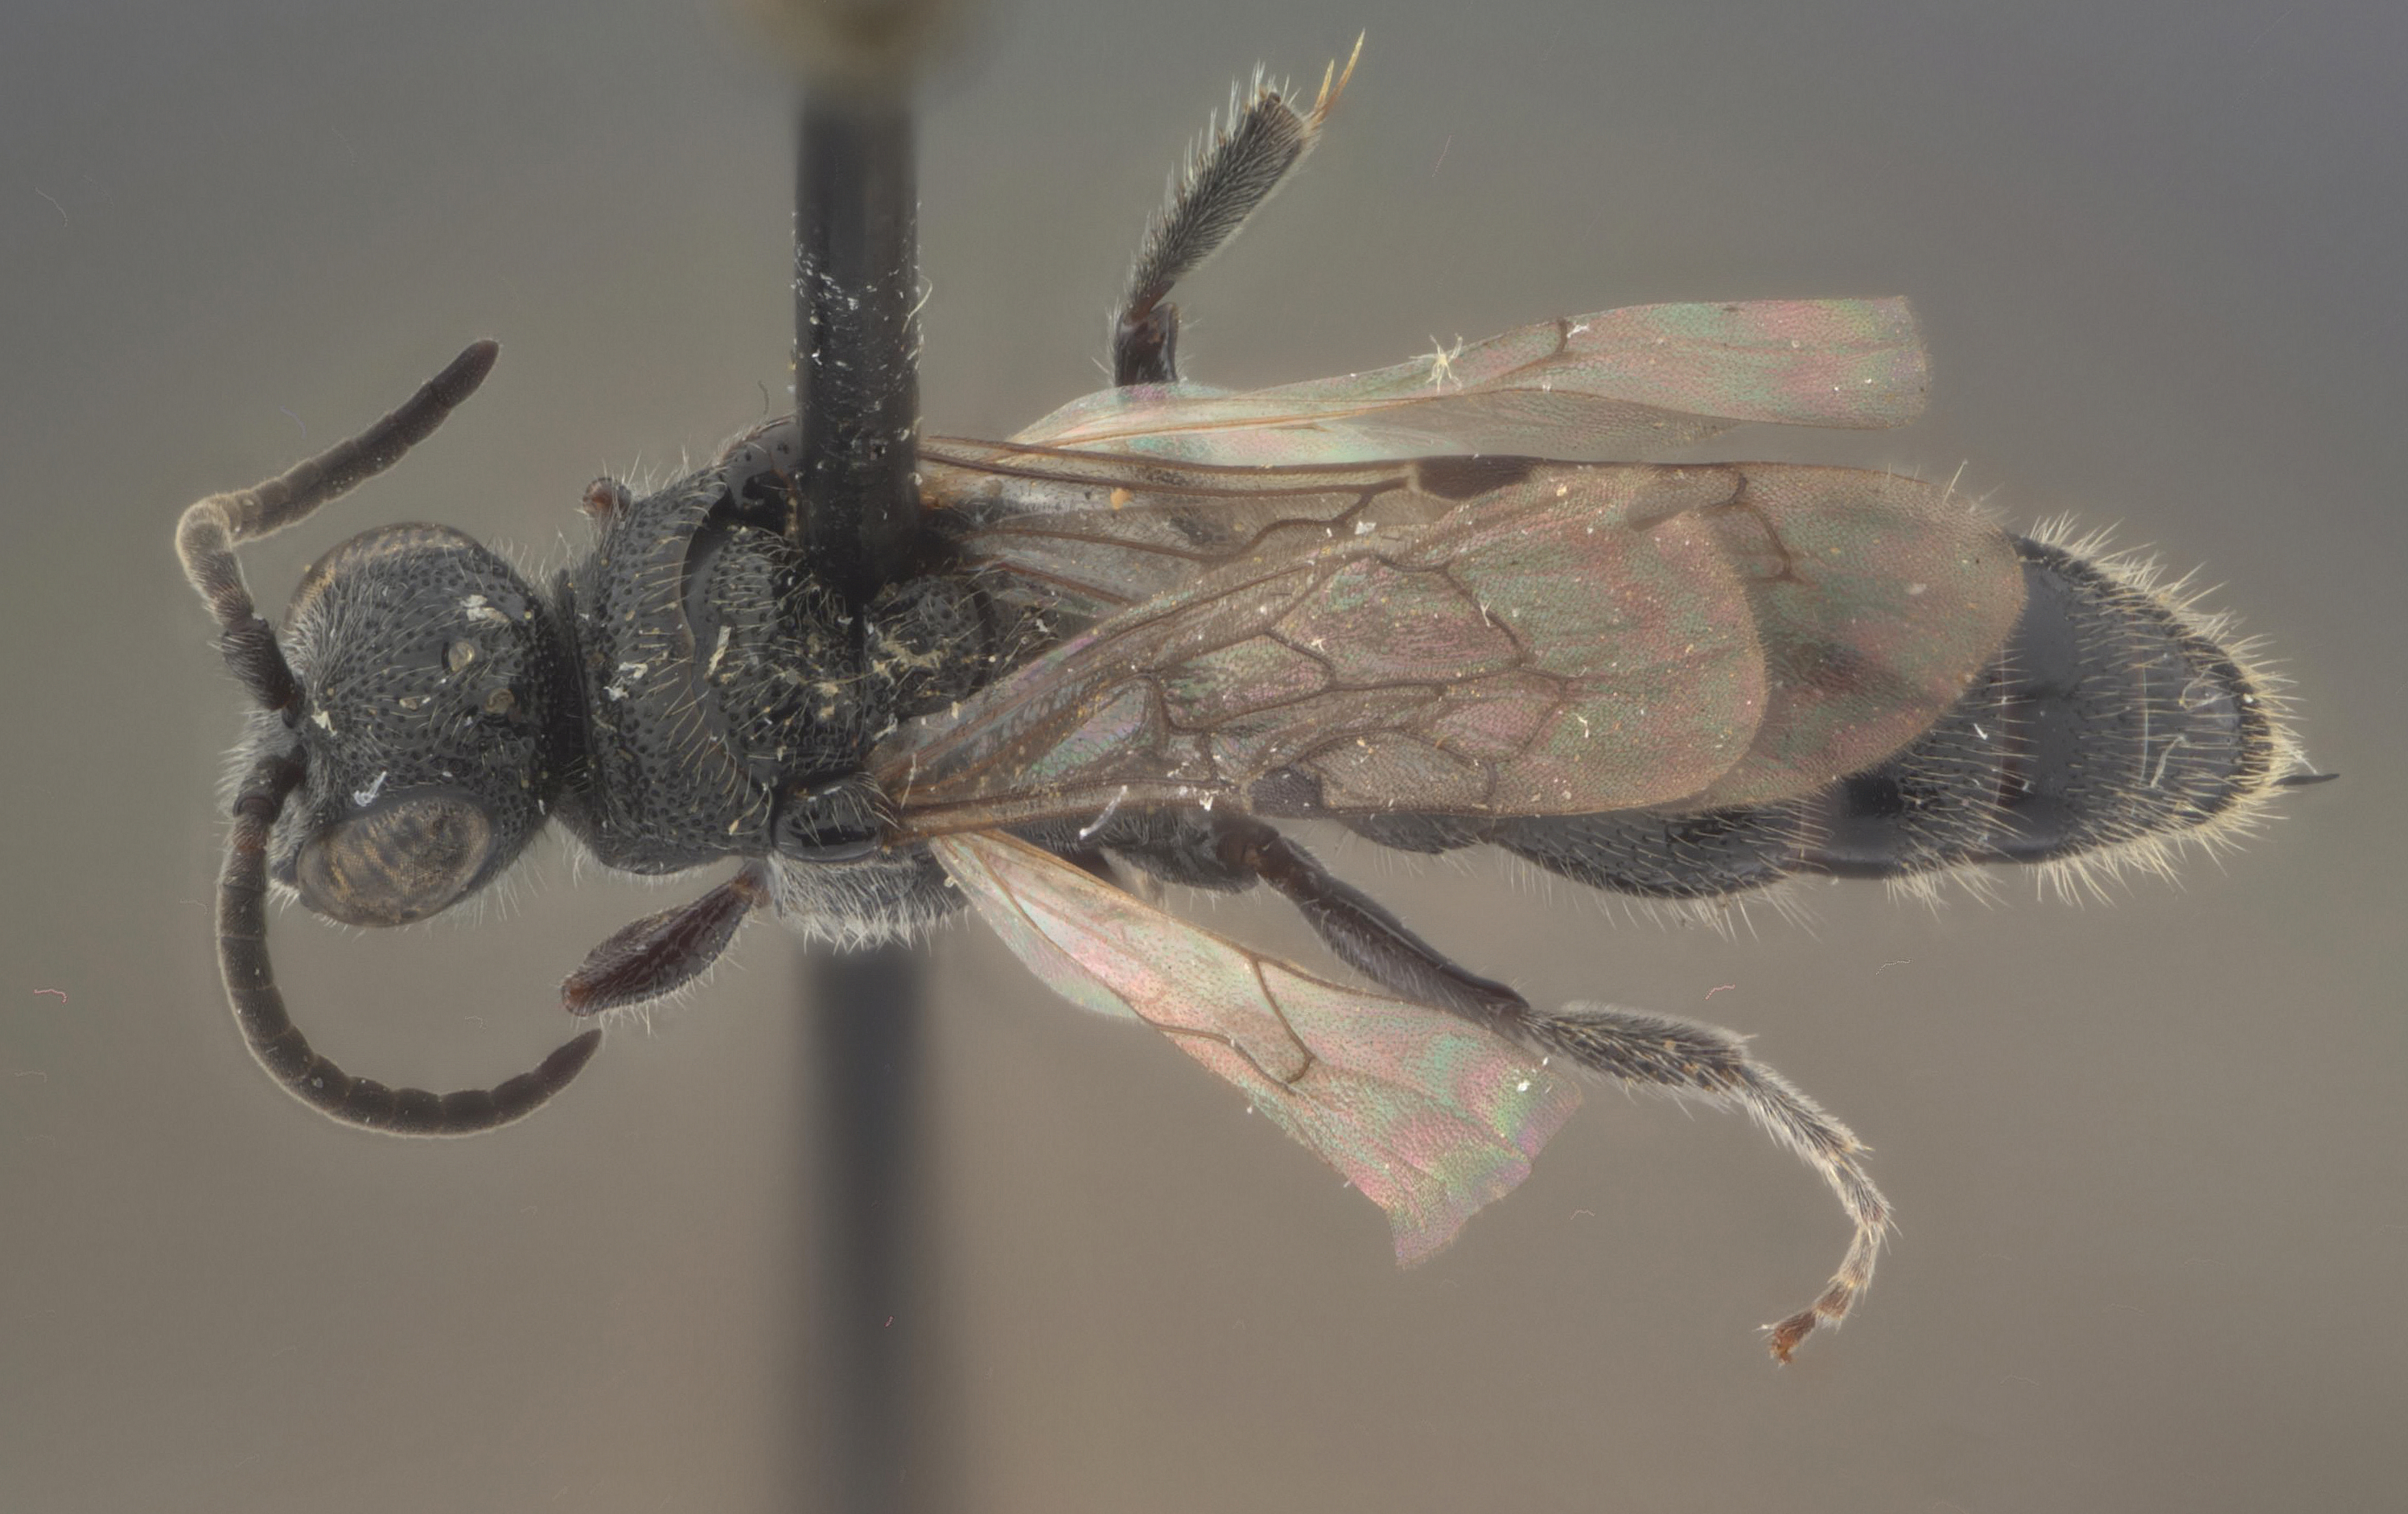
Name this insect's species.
Tiphia guadalupae
